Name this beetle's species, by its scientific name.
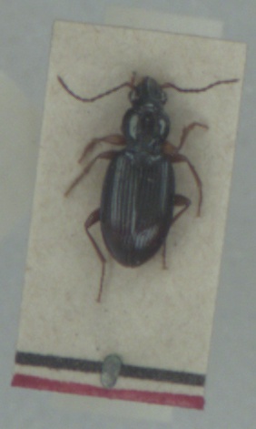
Sinechostictus stomoides
